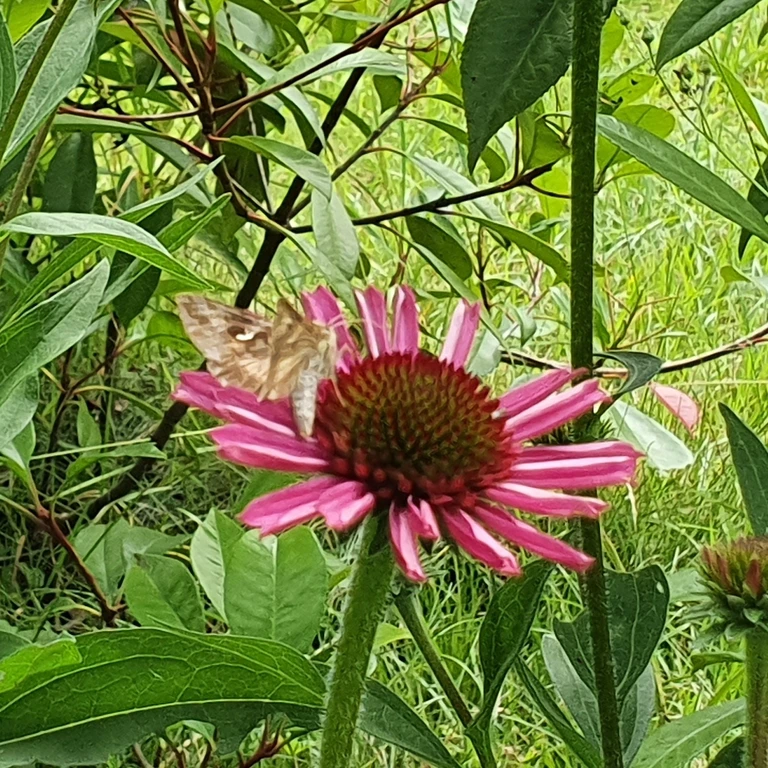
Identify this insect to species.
Autographa gamma
